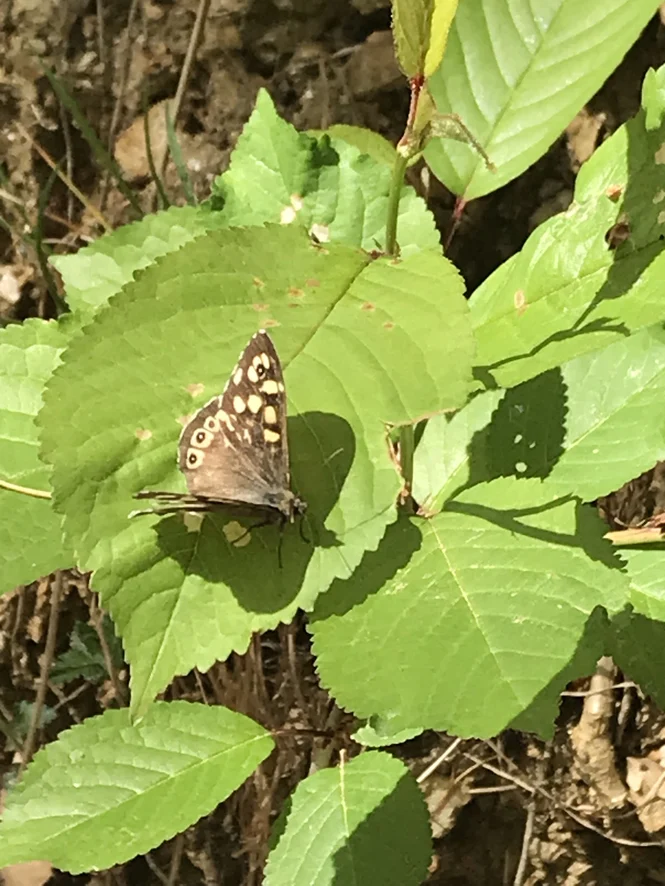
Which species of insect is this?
Pararge aegeria
